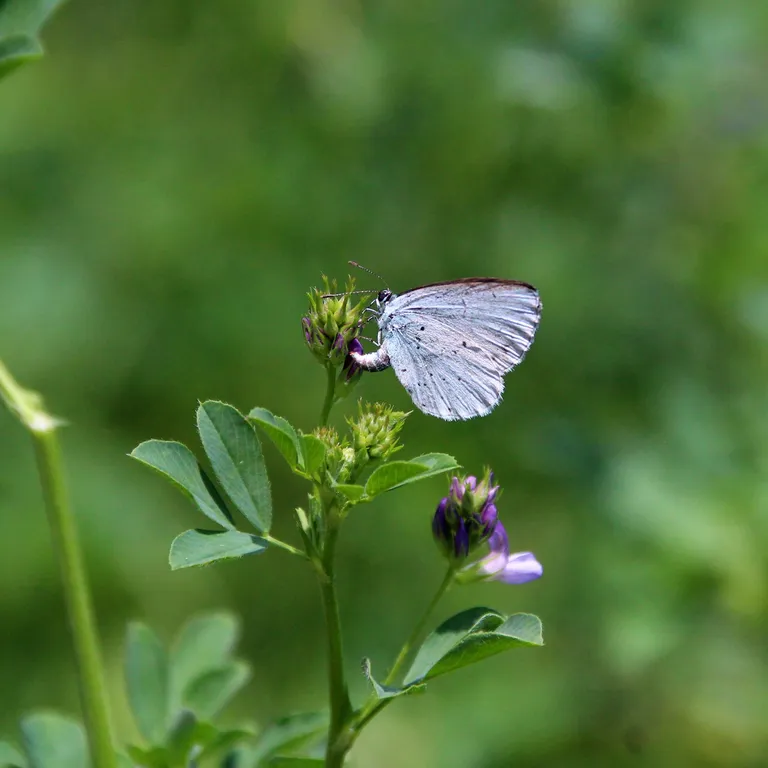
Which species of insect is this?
Celastrina argiolus
